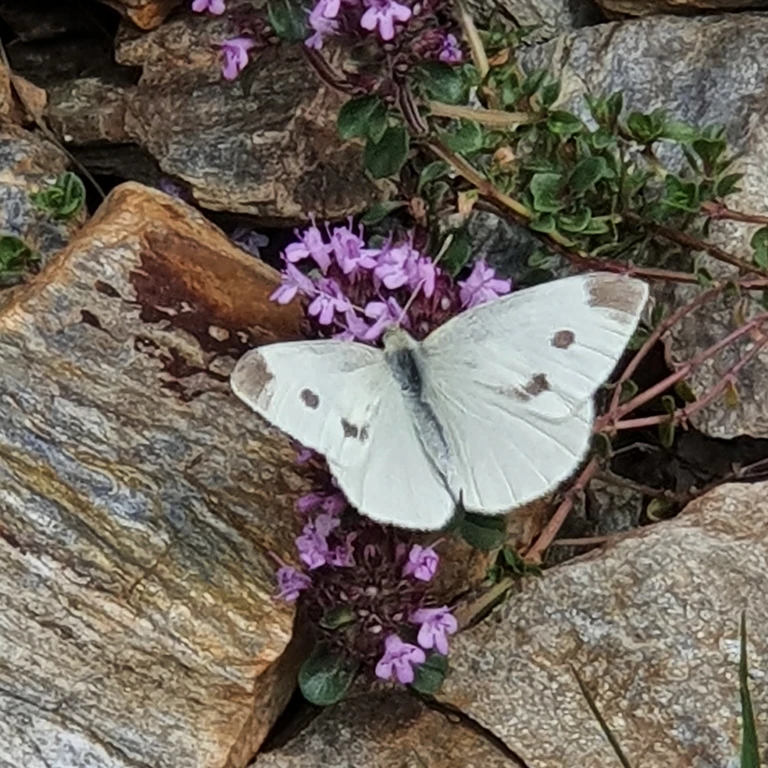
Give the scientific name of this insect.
Pieris rapae
